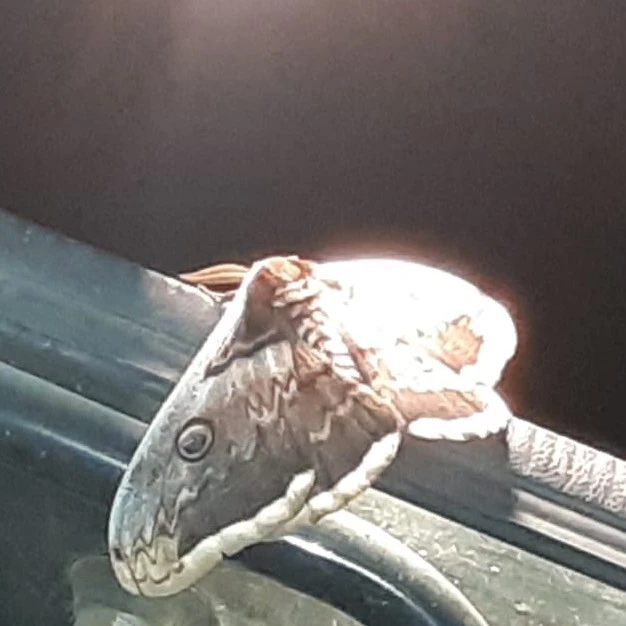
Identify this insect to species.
Saturnia pyri
